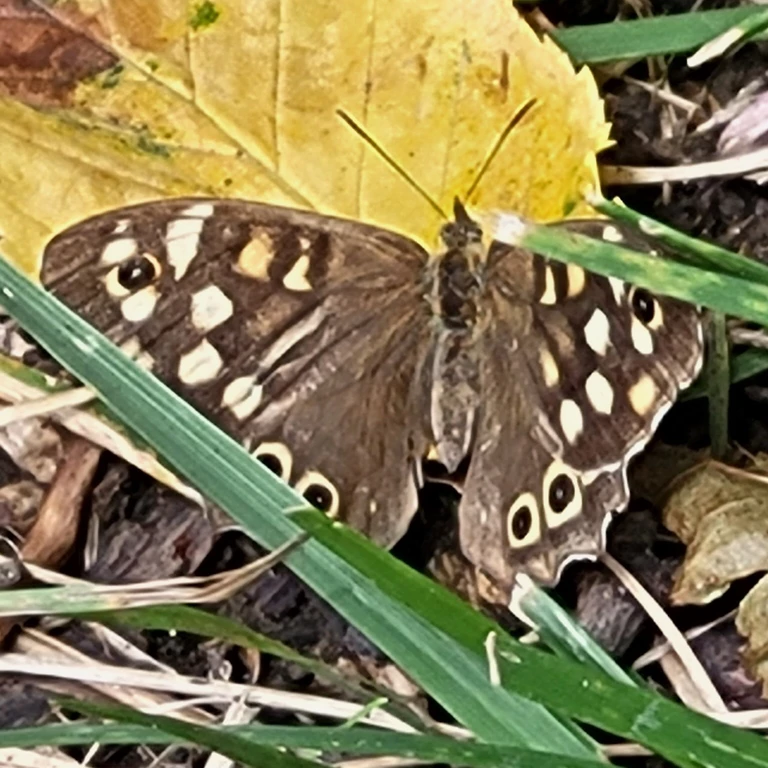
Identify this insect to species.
Pararge aegeria
